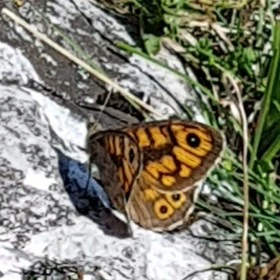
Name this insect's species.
Lasiommata megera (also Pararge megera)
